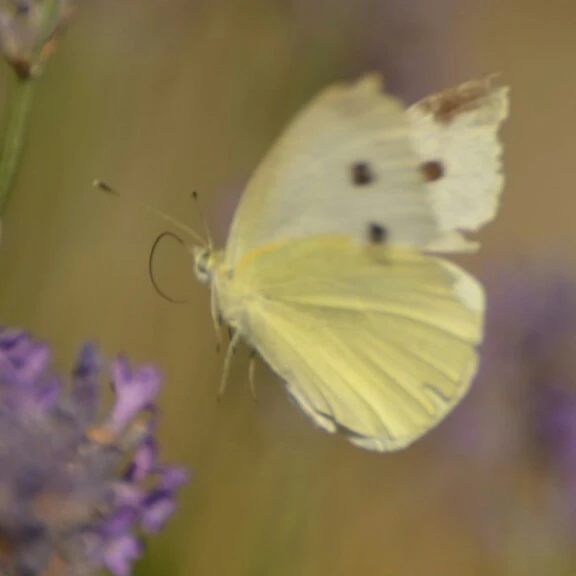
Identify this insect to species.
Pieris rapae
